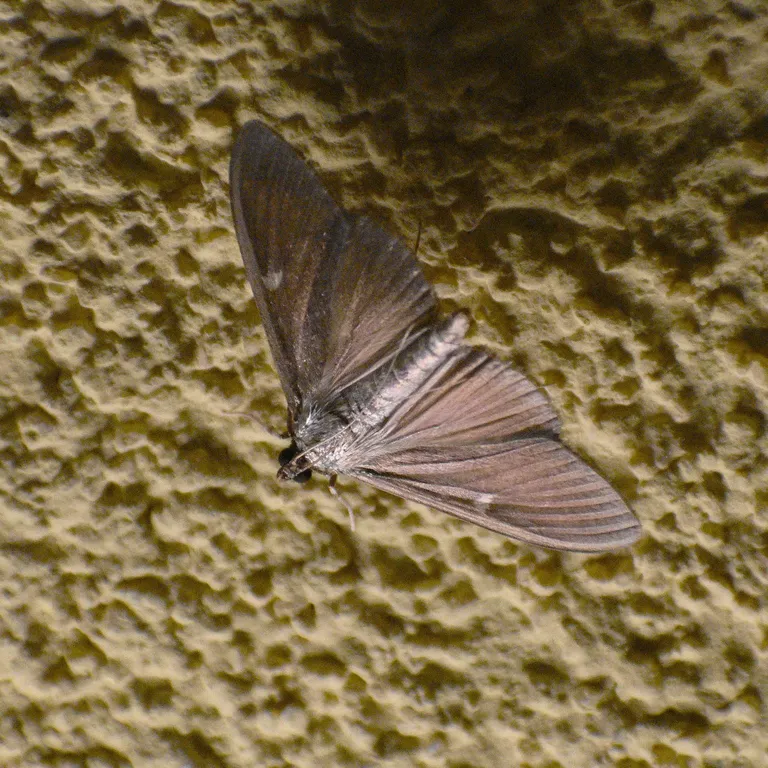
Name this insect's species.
Cydalima perspectalis
